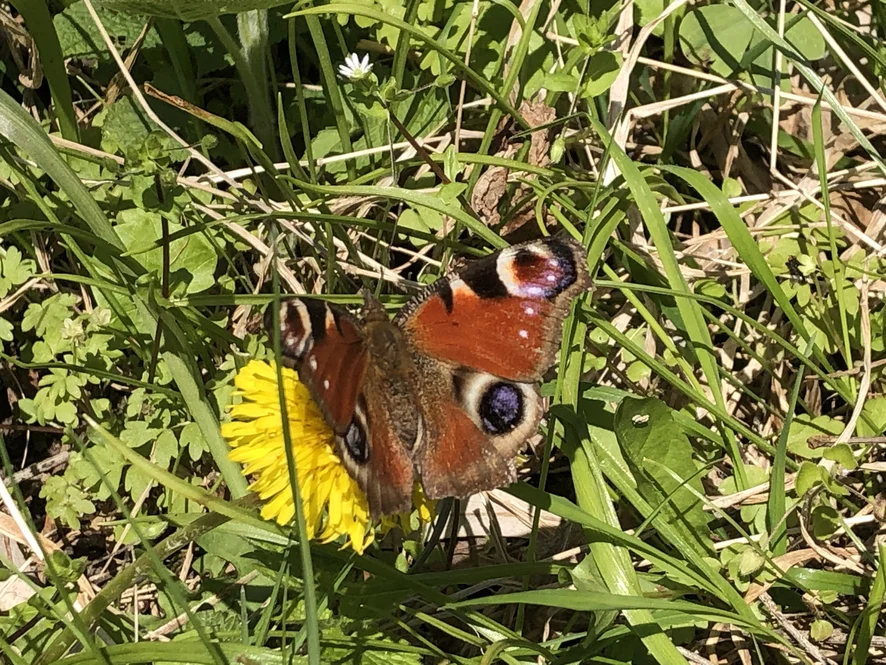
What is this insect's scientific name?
Aglais io
